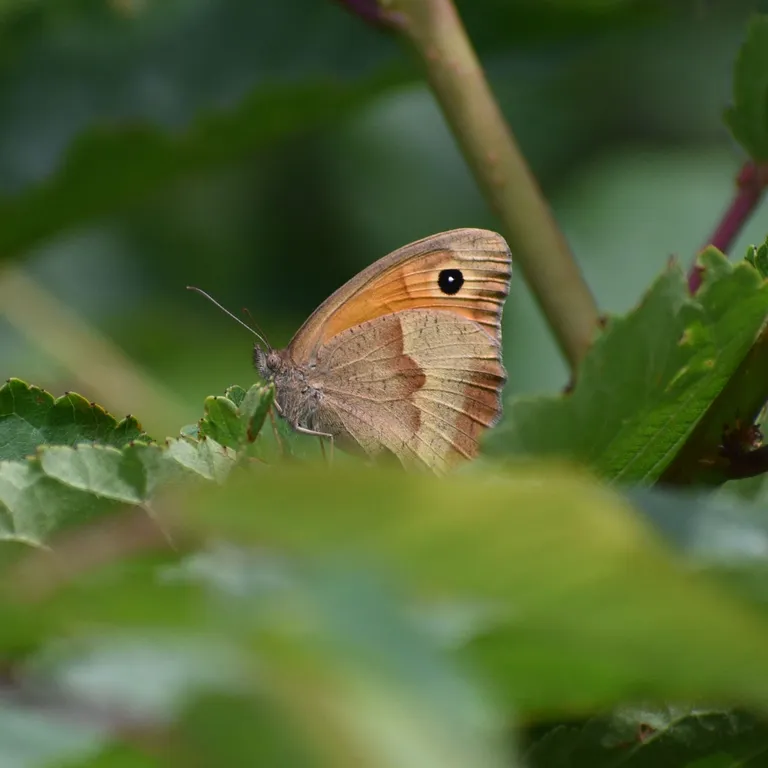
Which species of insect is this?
Maniola jurtina
